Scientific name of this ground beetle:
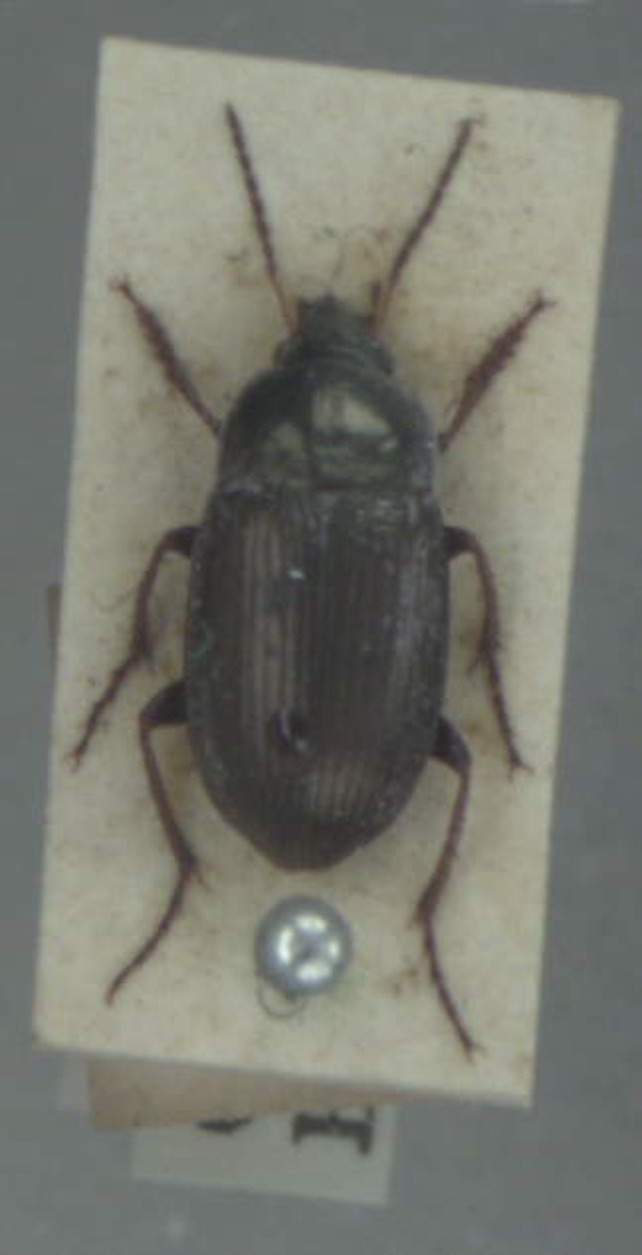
Amara similata
